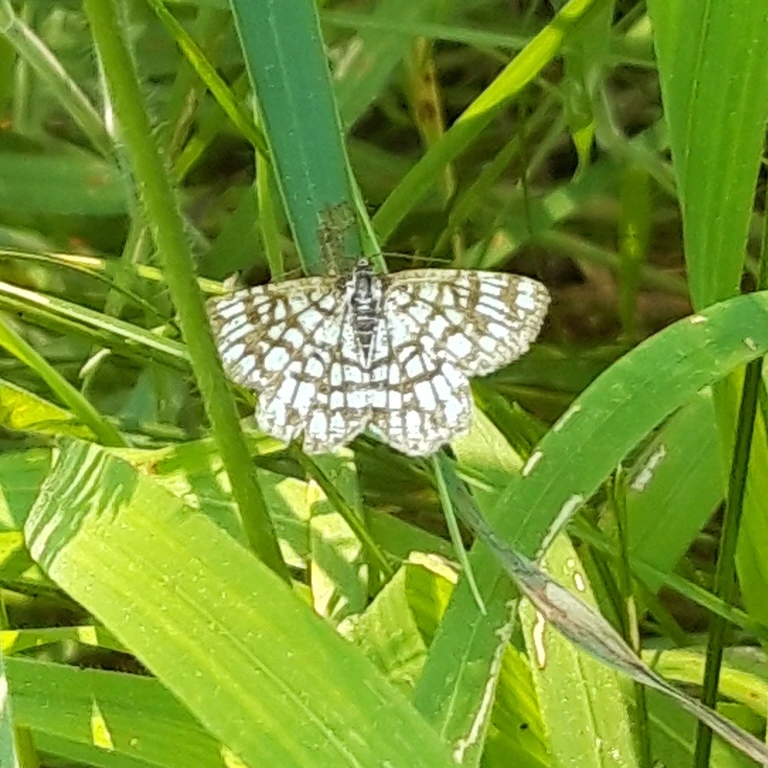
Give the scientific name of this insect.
Chiasmia clathrata
